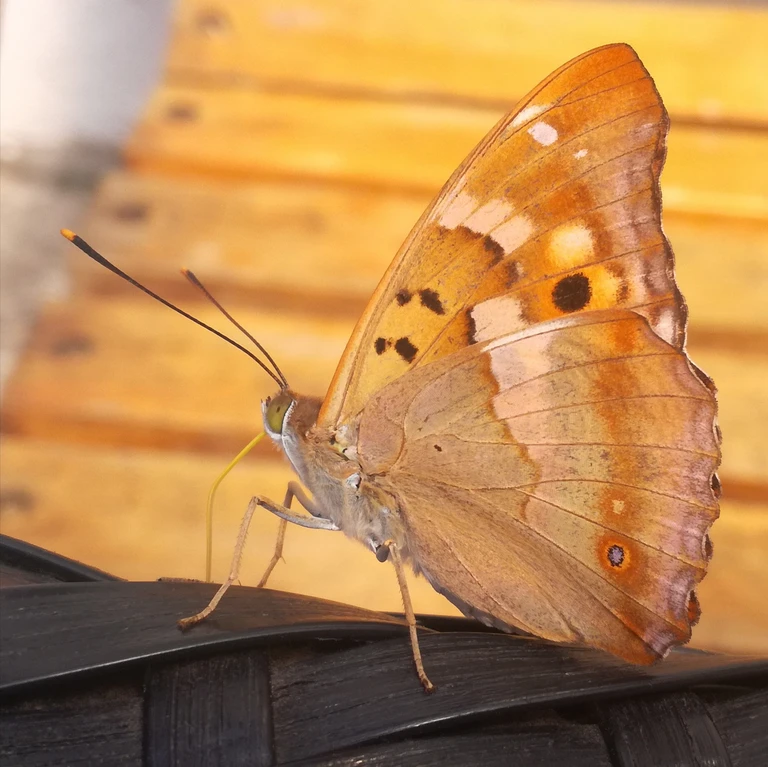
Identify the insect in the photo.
Apatura ilia
